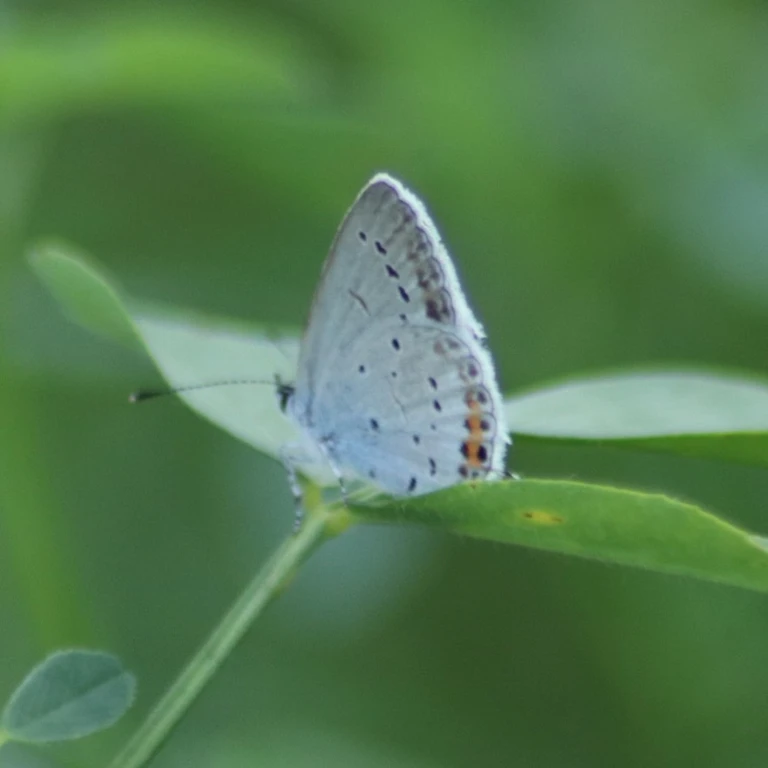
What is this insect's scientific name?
Cupido argiades (also Elkalyce argiades)
